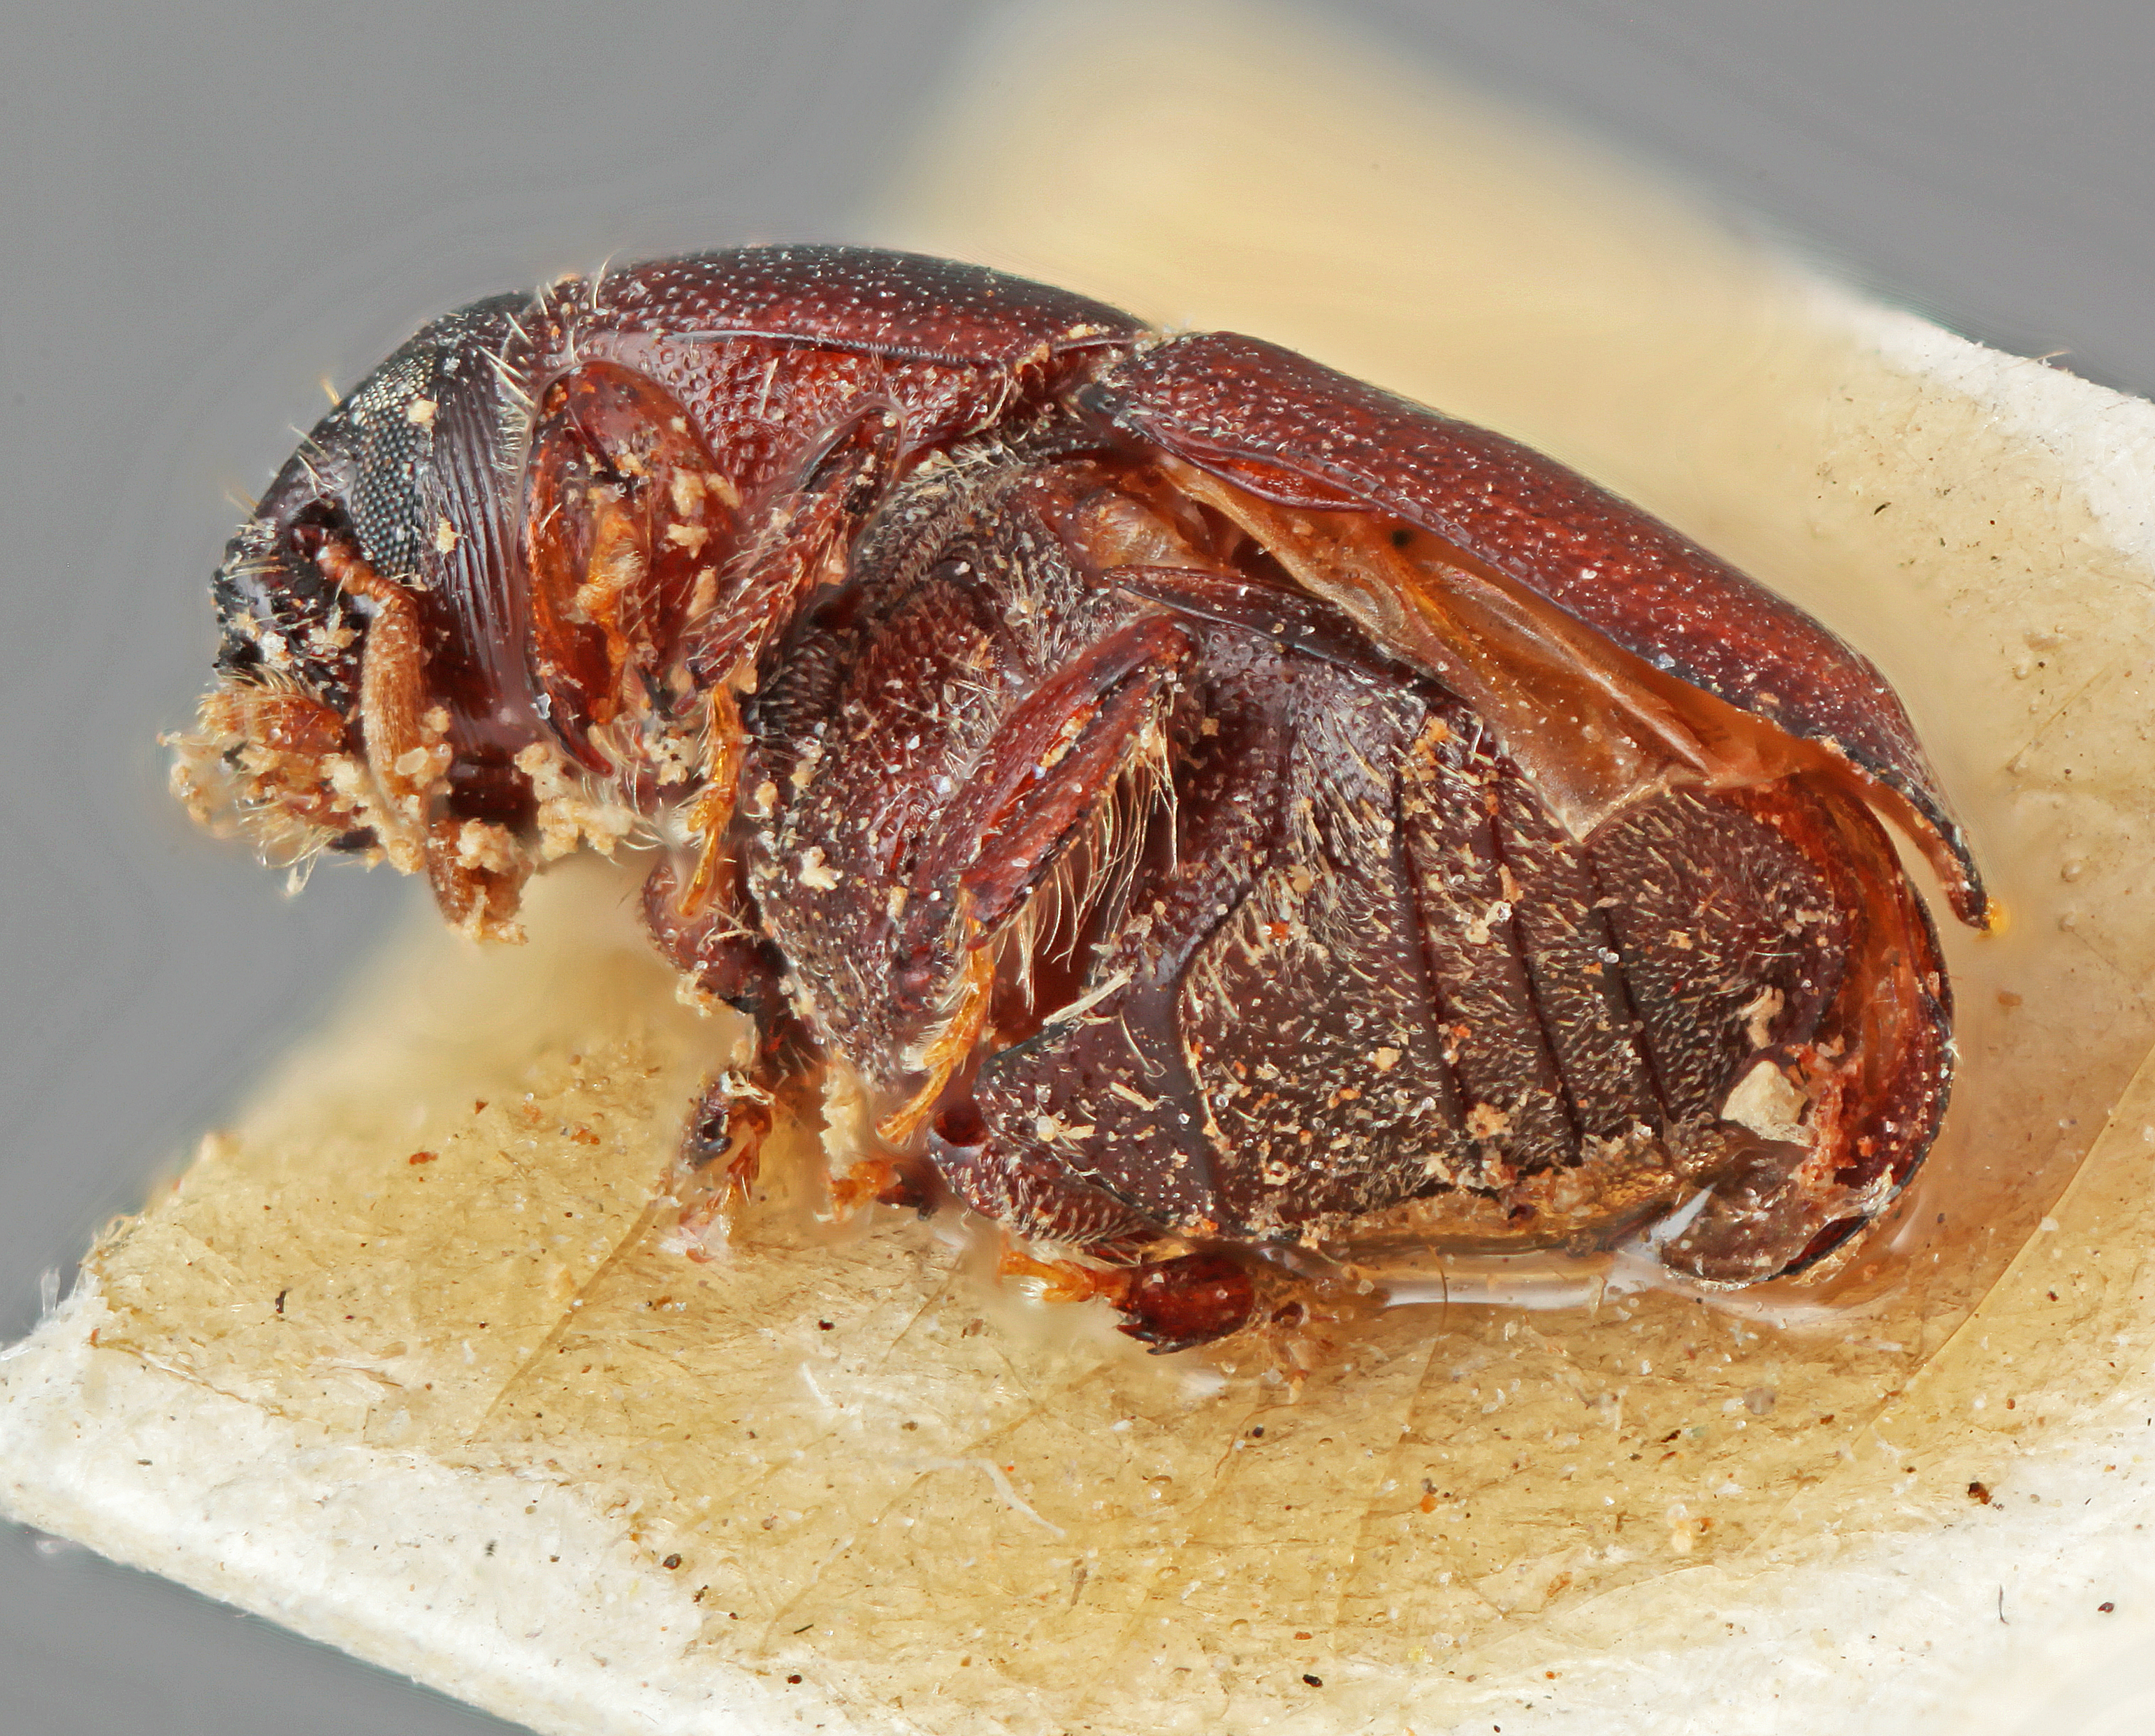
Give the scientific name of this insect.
Scolytus formosanus
